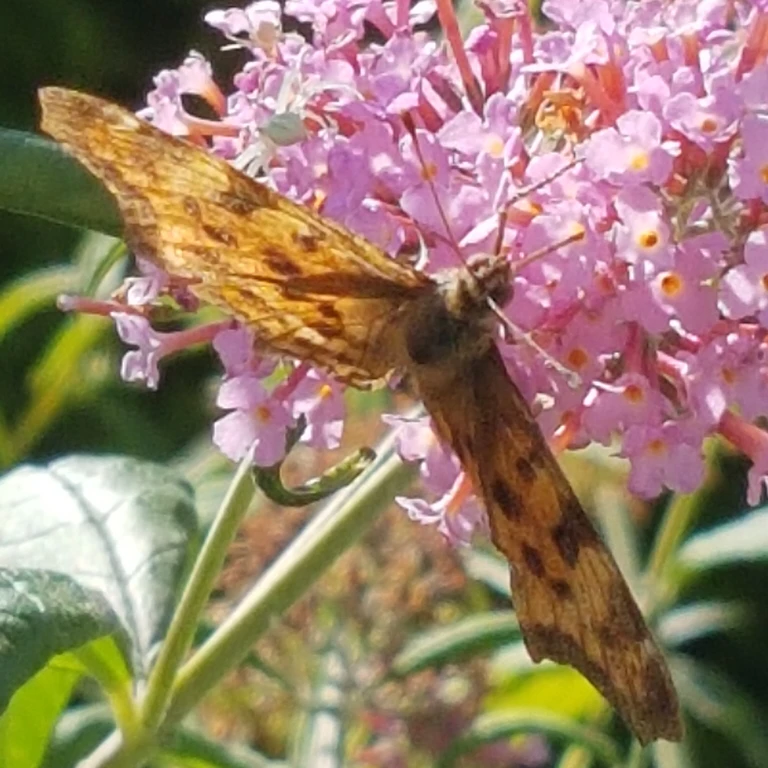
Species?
Polygonia c-album
